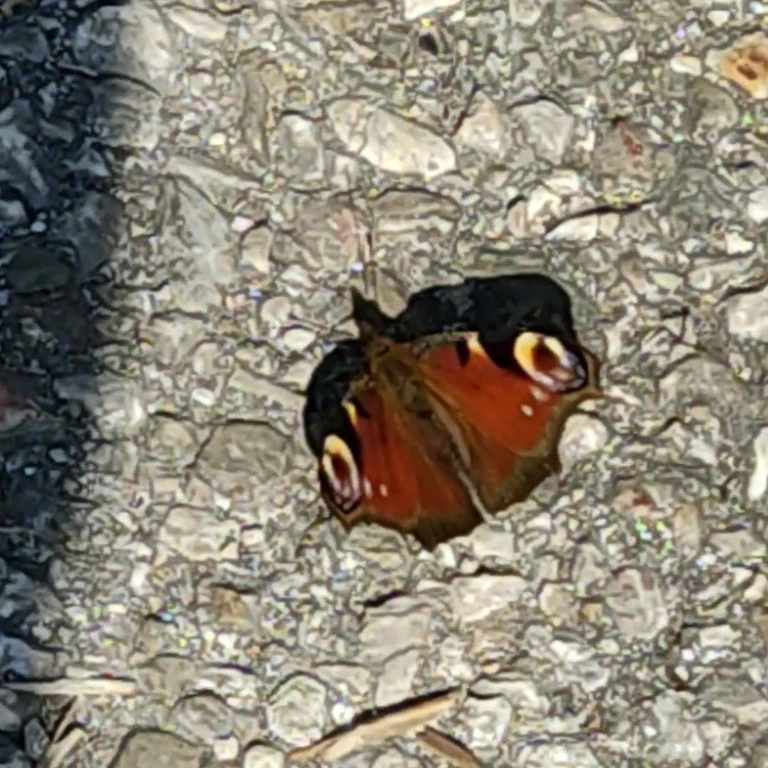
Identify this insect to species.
Aglais io
